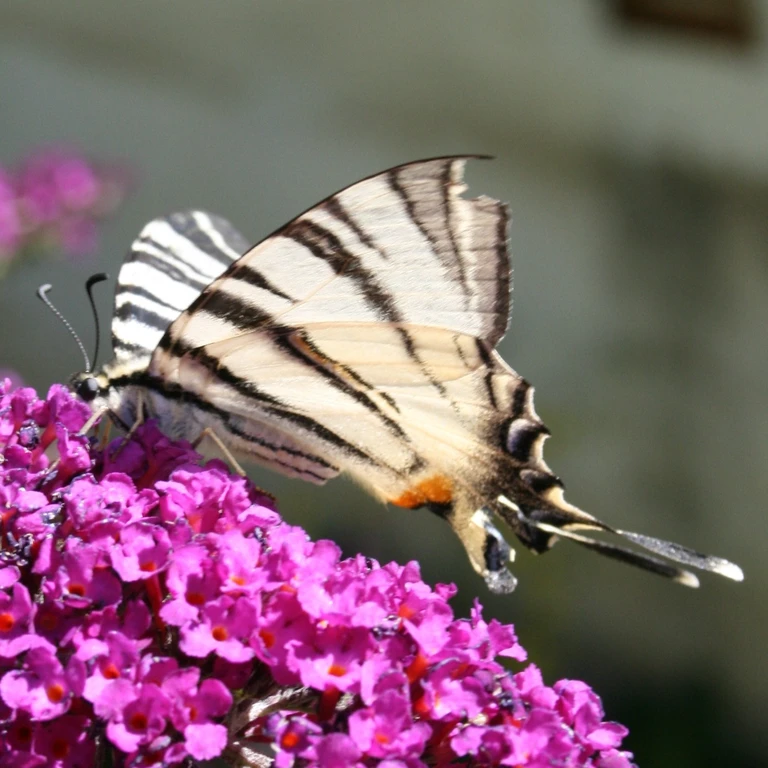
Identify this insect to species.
Iphiclides podalirius
